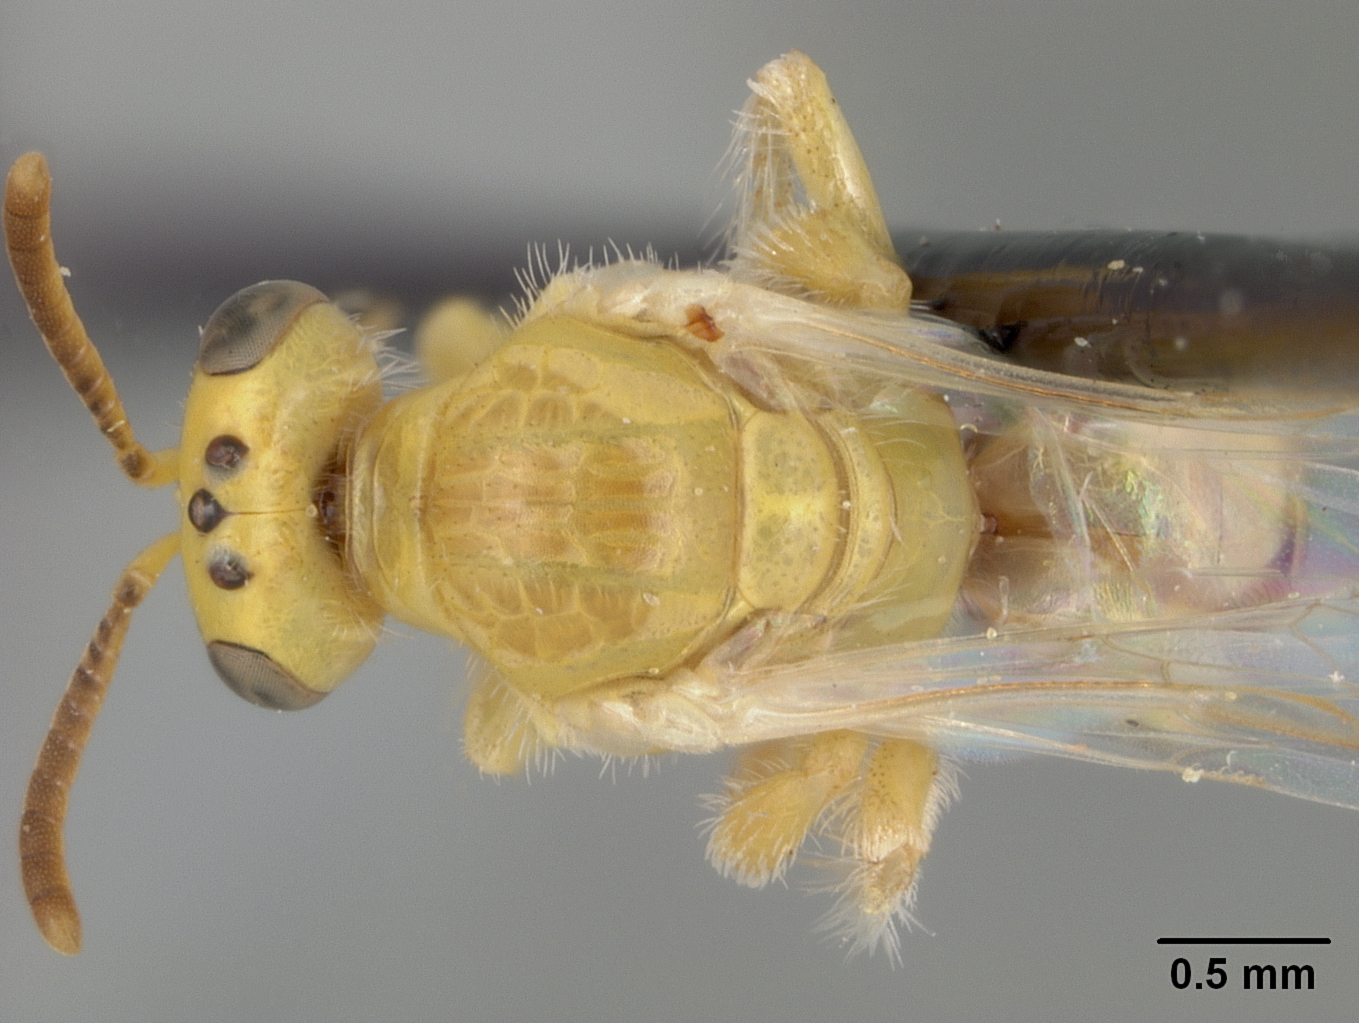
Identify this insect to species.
Perdita multiflorae
